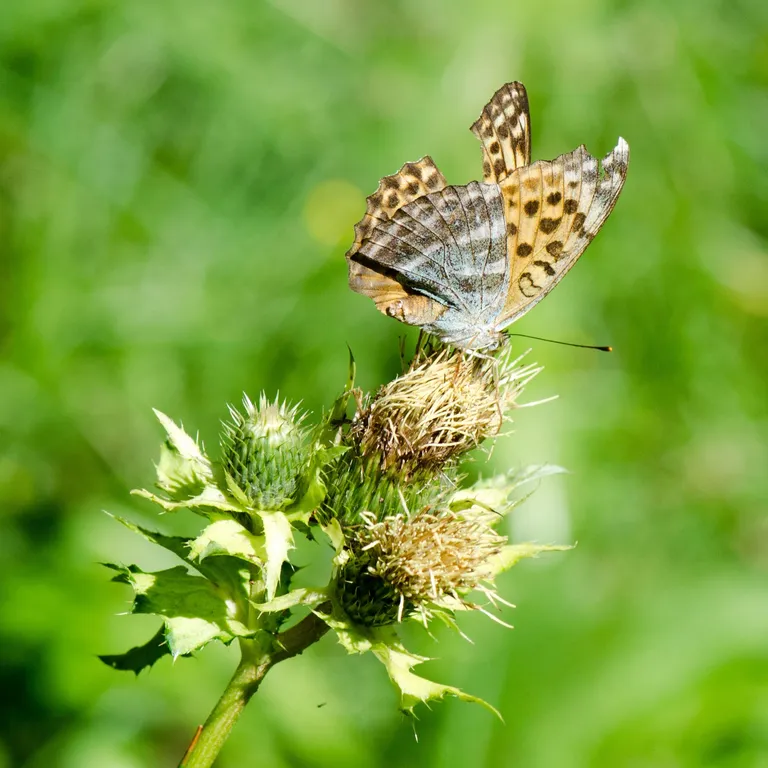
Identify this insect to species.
Argynnis paphia
